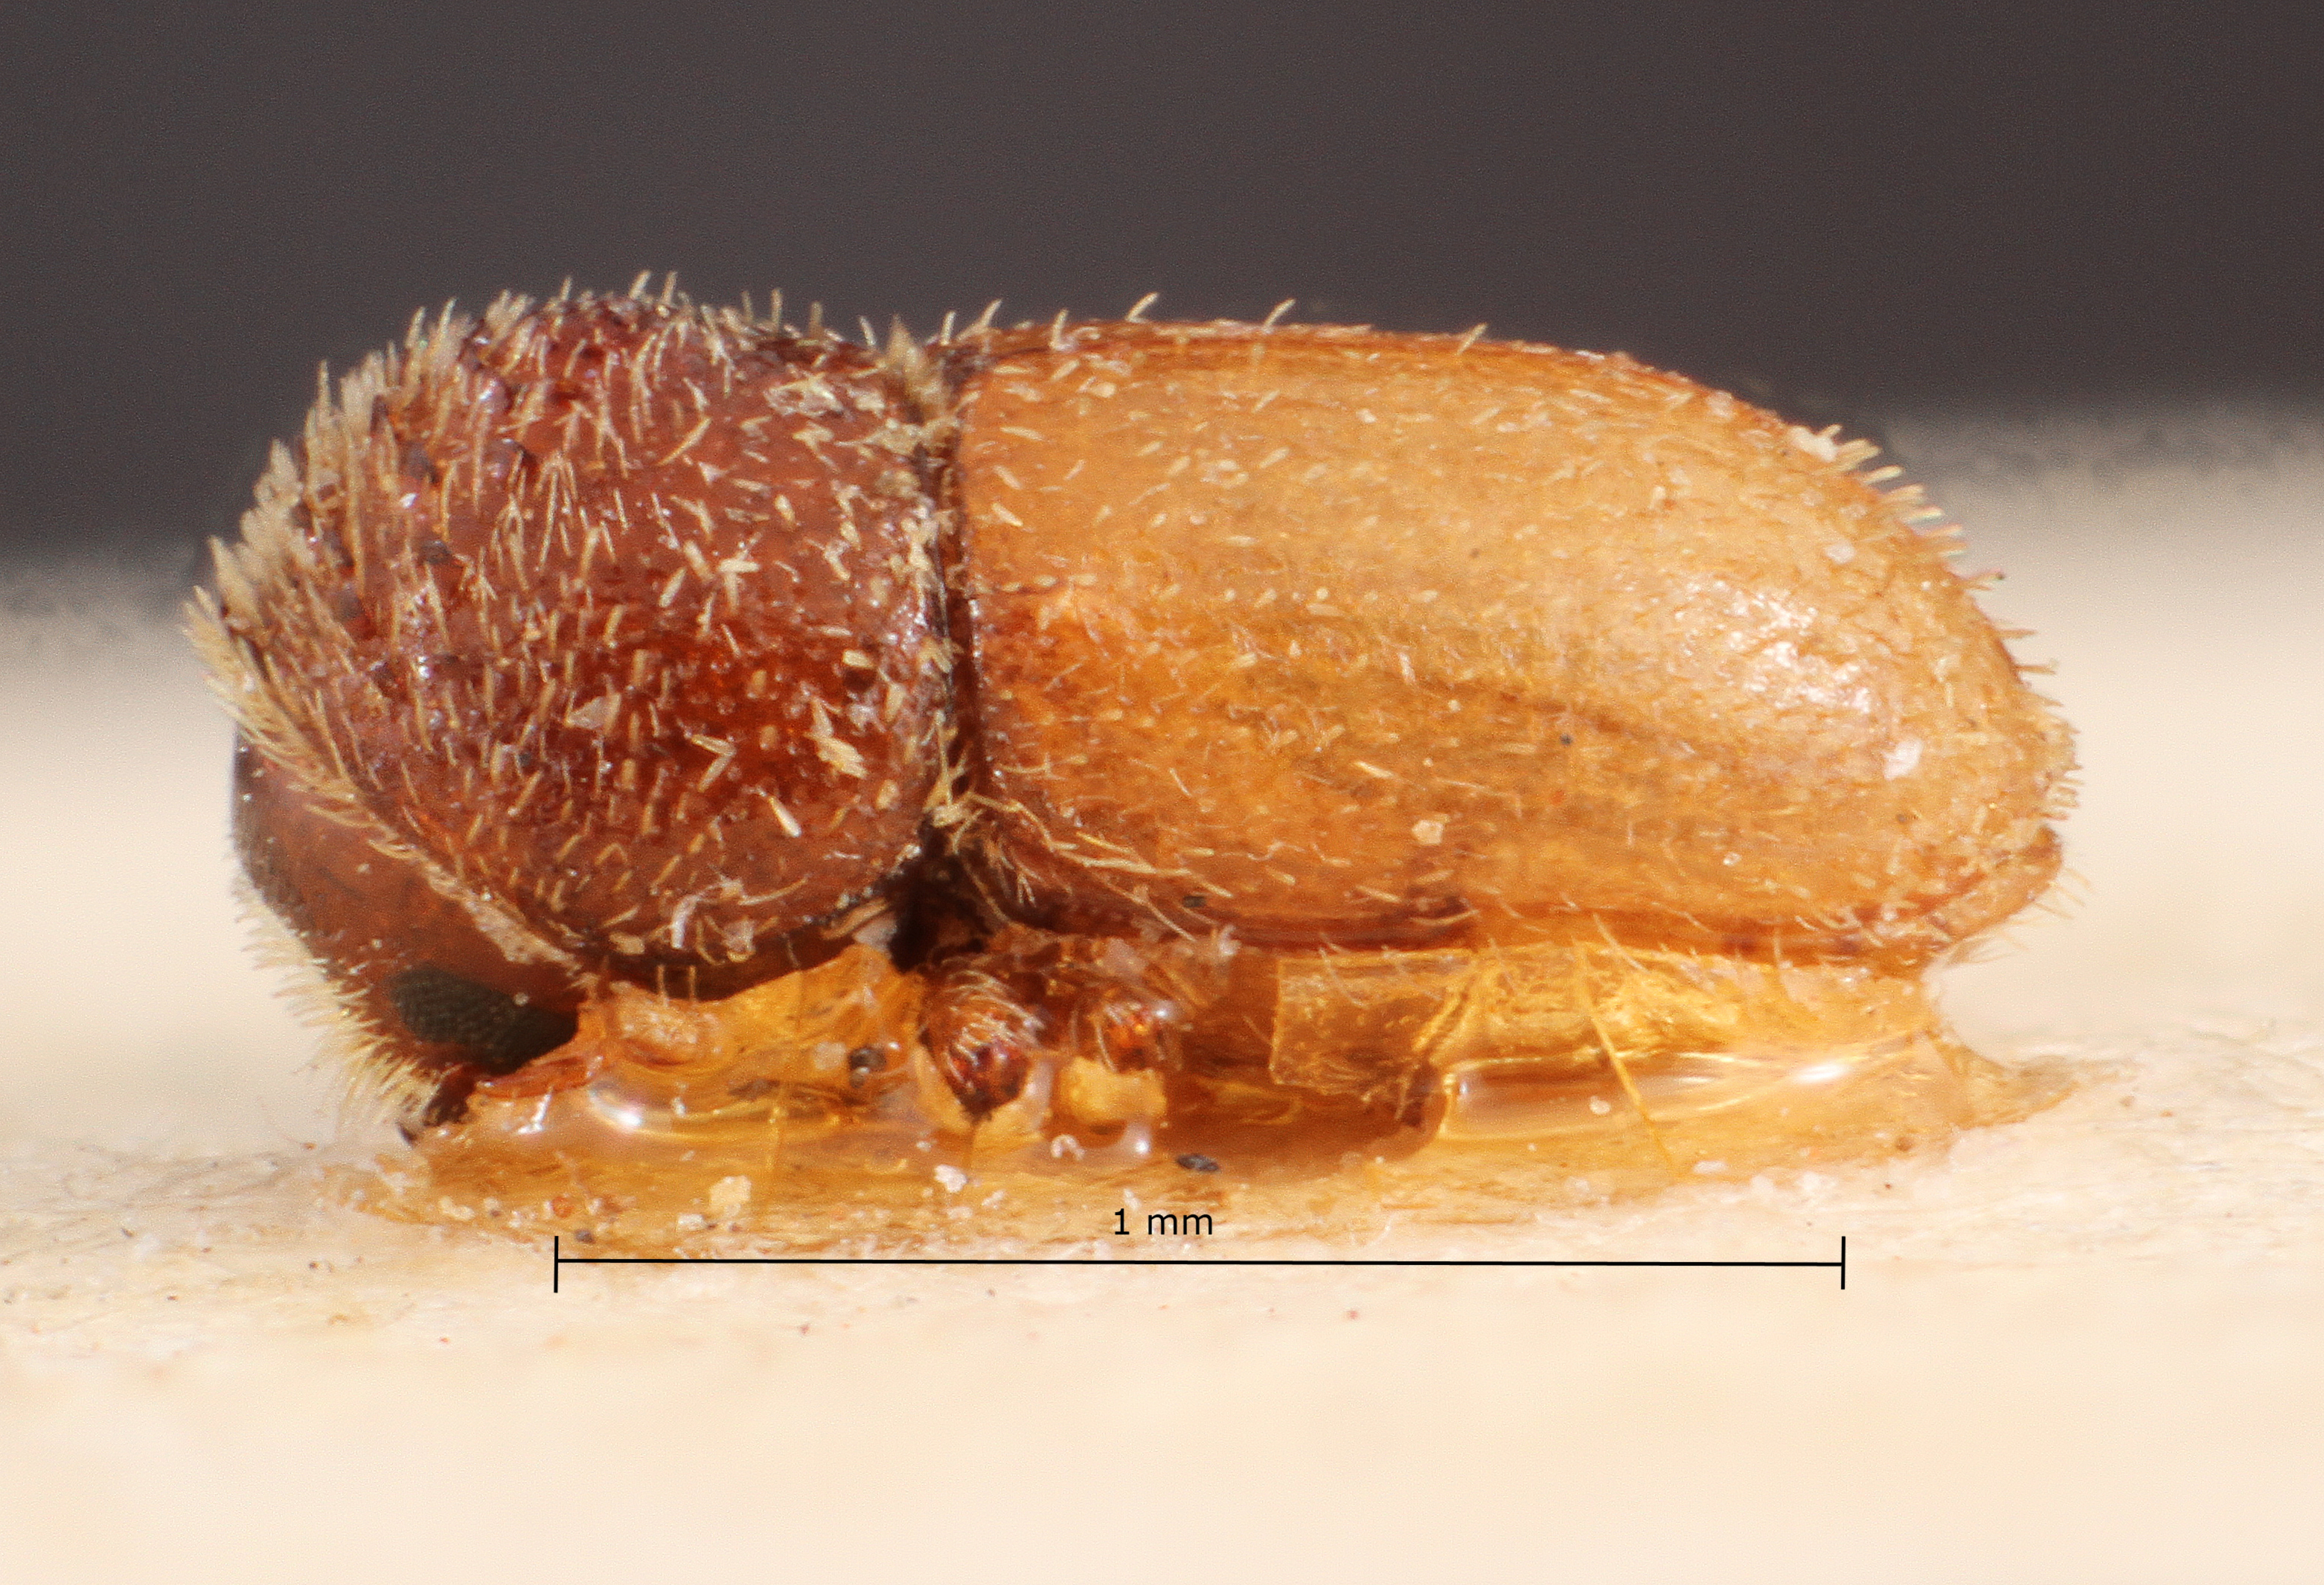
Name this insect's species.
Stephanoderes javanus
